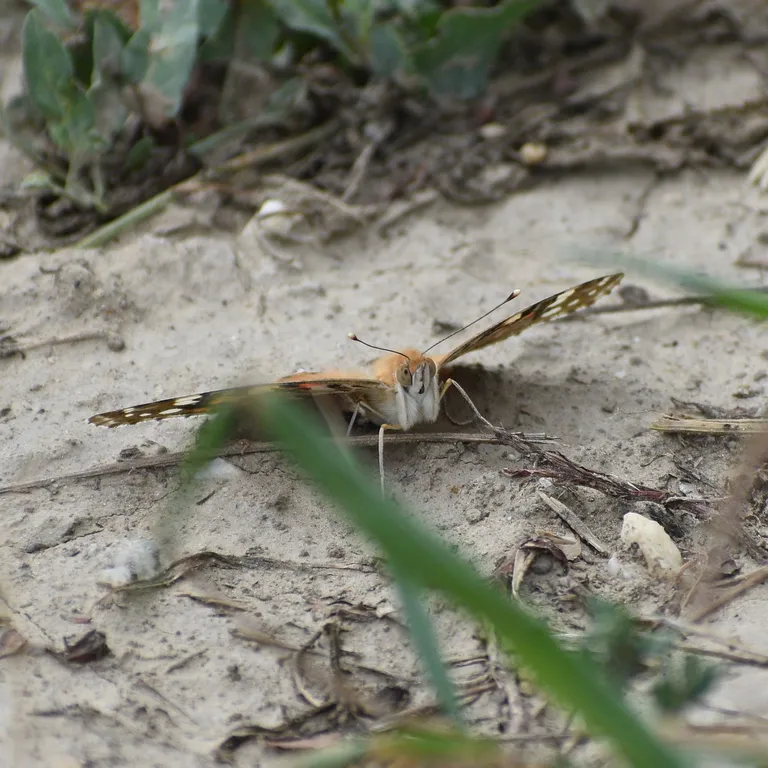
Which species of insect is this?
Vanessa cardui
